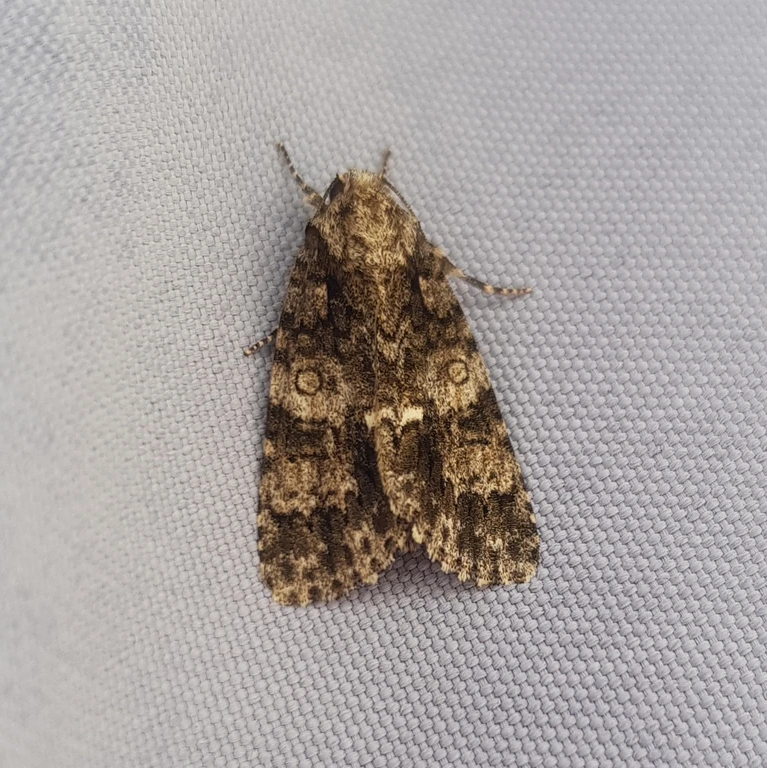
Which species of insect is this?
Acronicta rumicis
